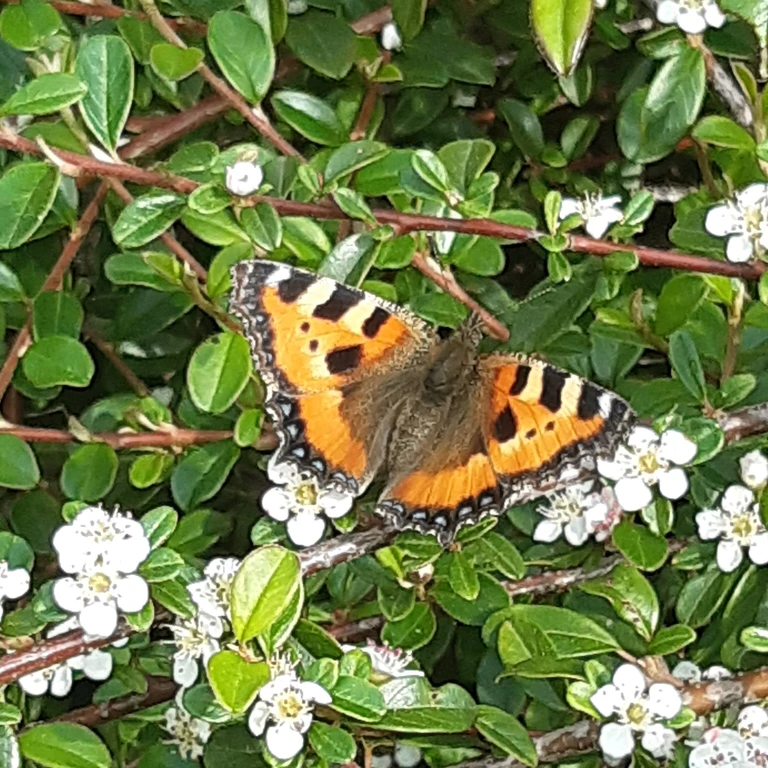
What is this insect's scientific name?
Aglais urticae
